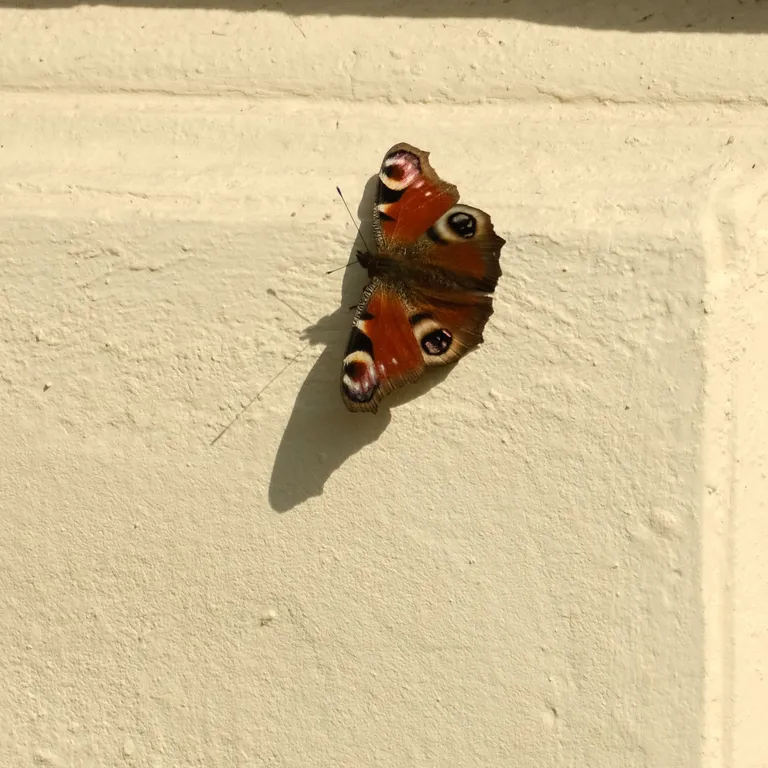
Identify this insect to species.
Aglais io
